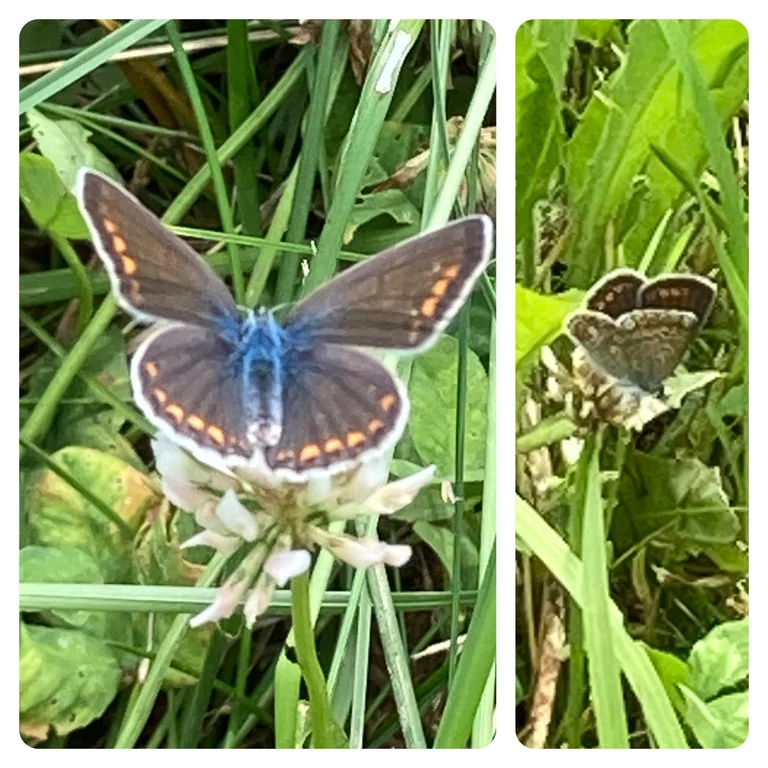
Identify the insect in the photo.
Polyommatus icarus
